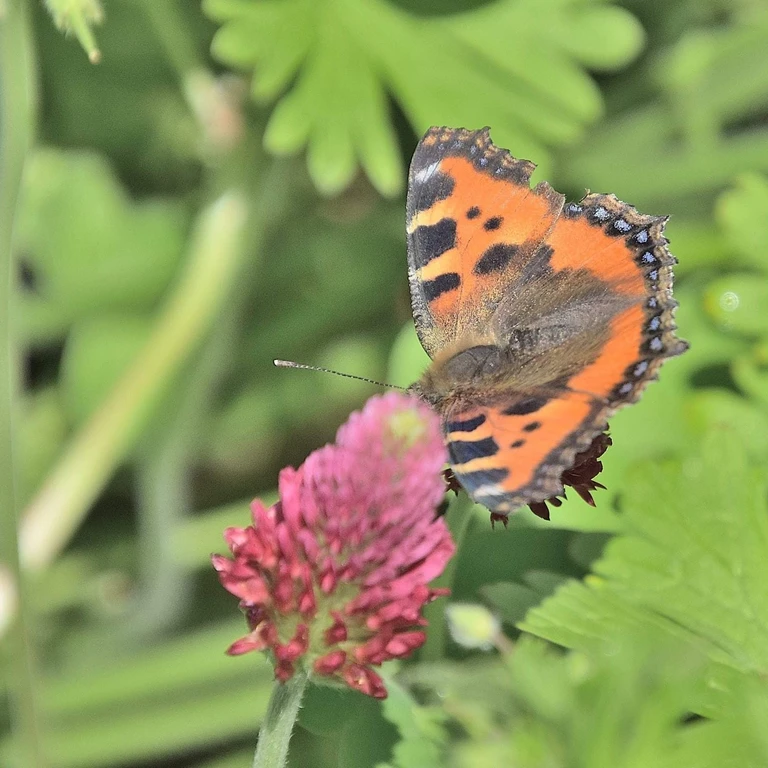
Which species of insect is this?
Aglais urticae
